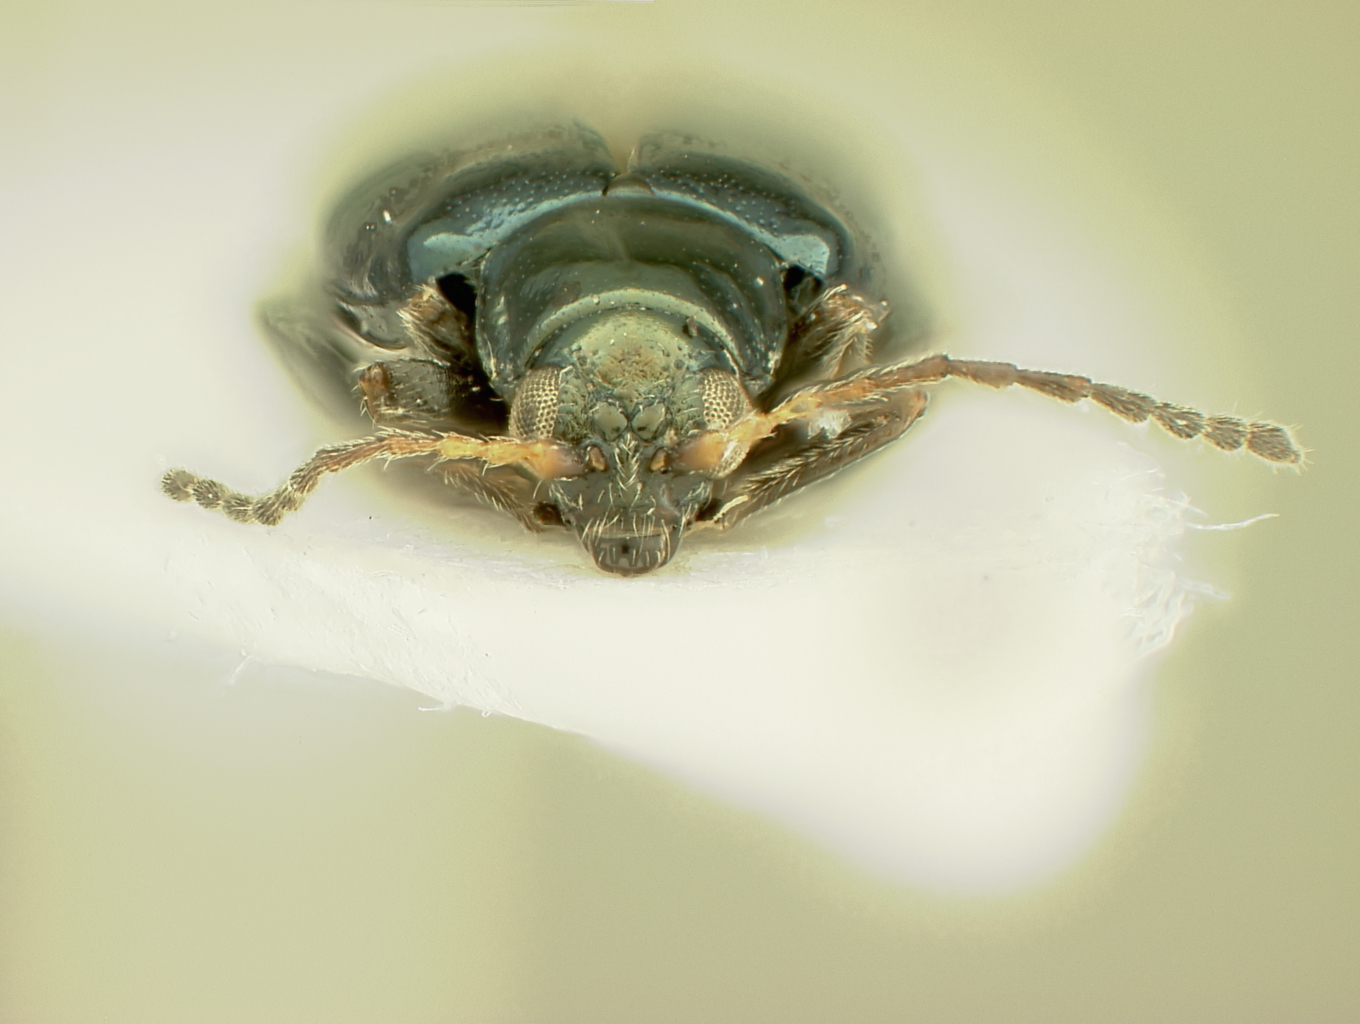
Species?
Aphthona lantangi
